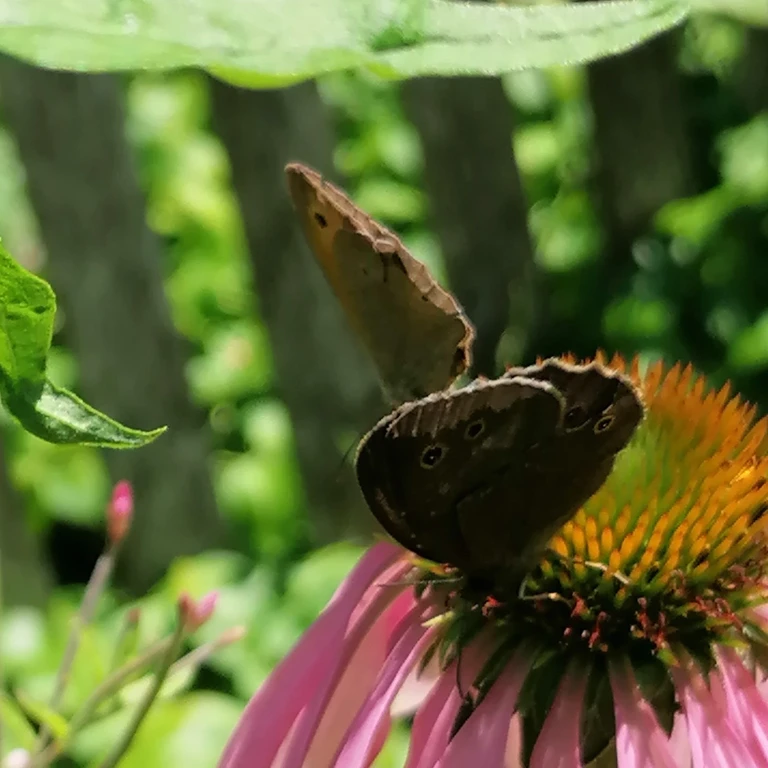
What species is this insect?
Aphantopus hyperantus
